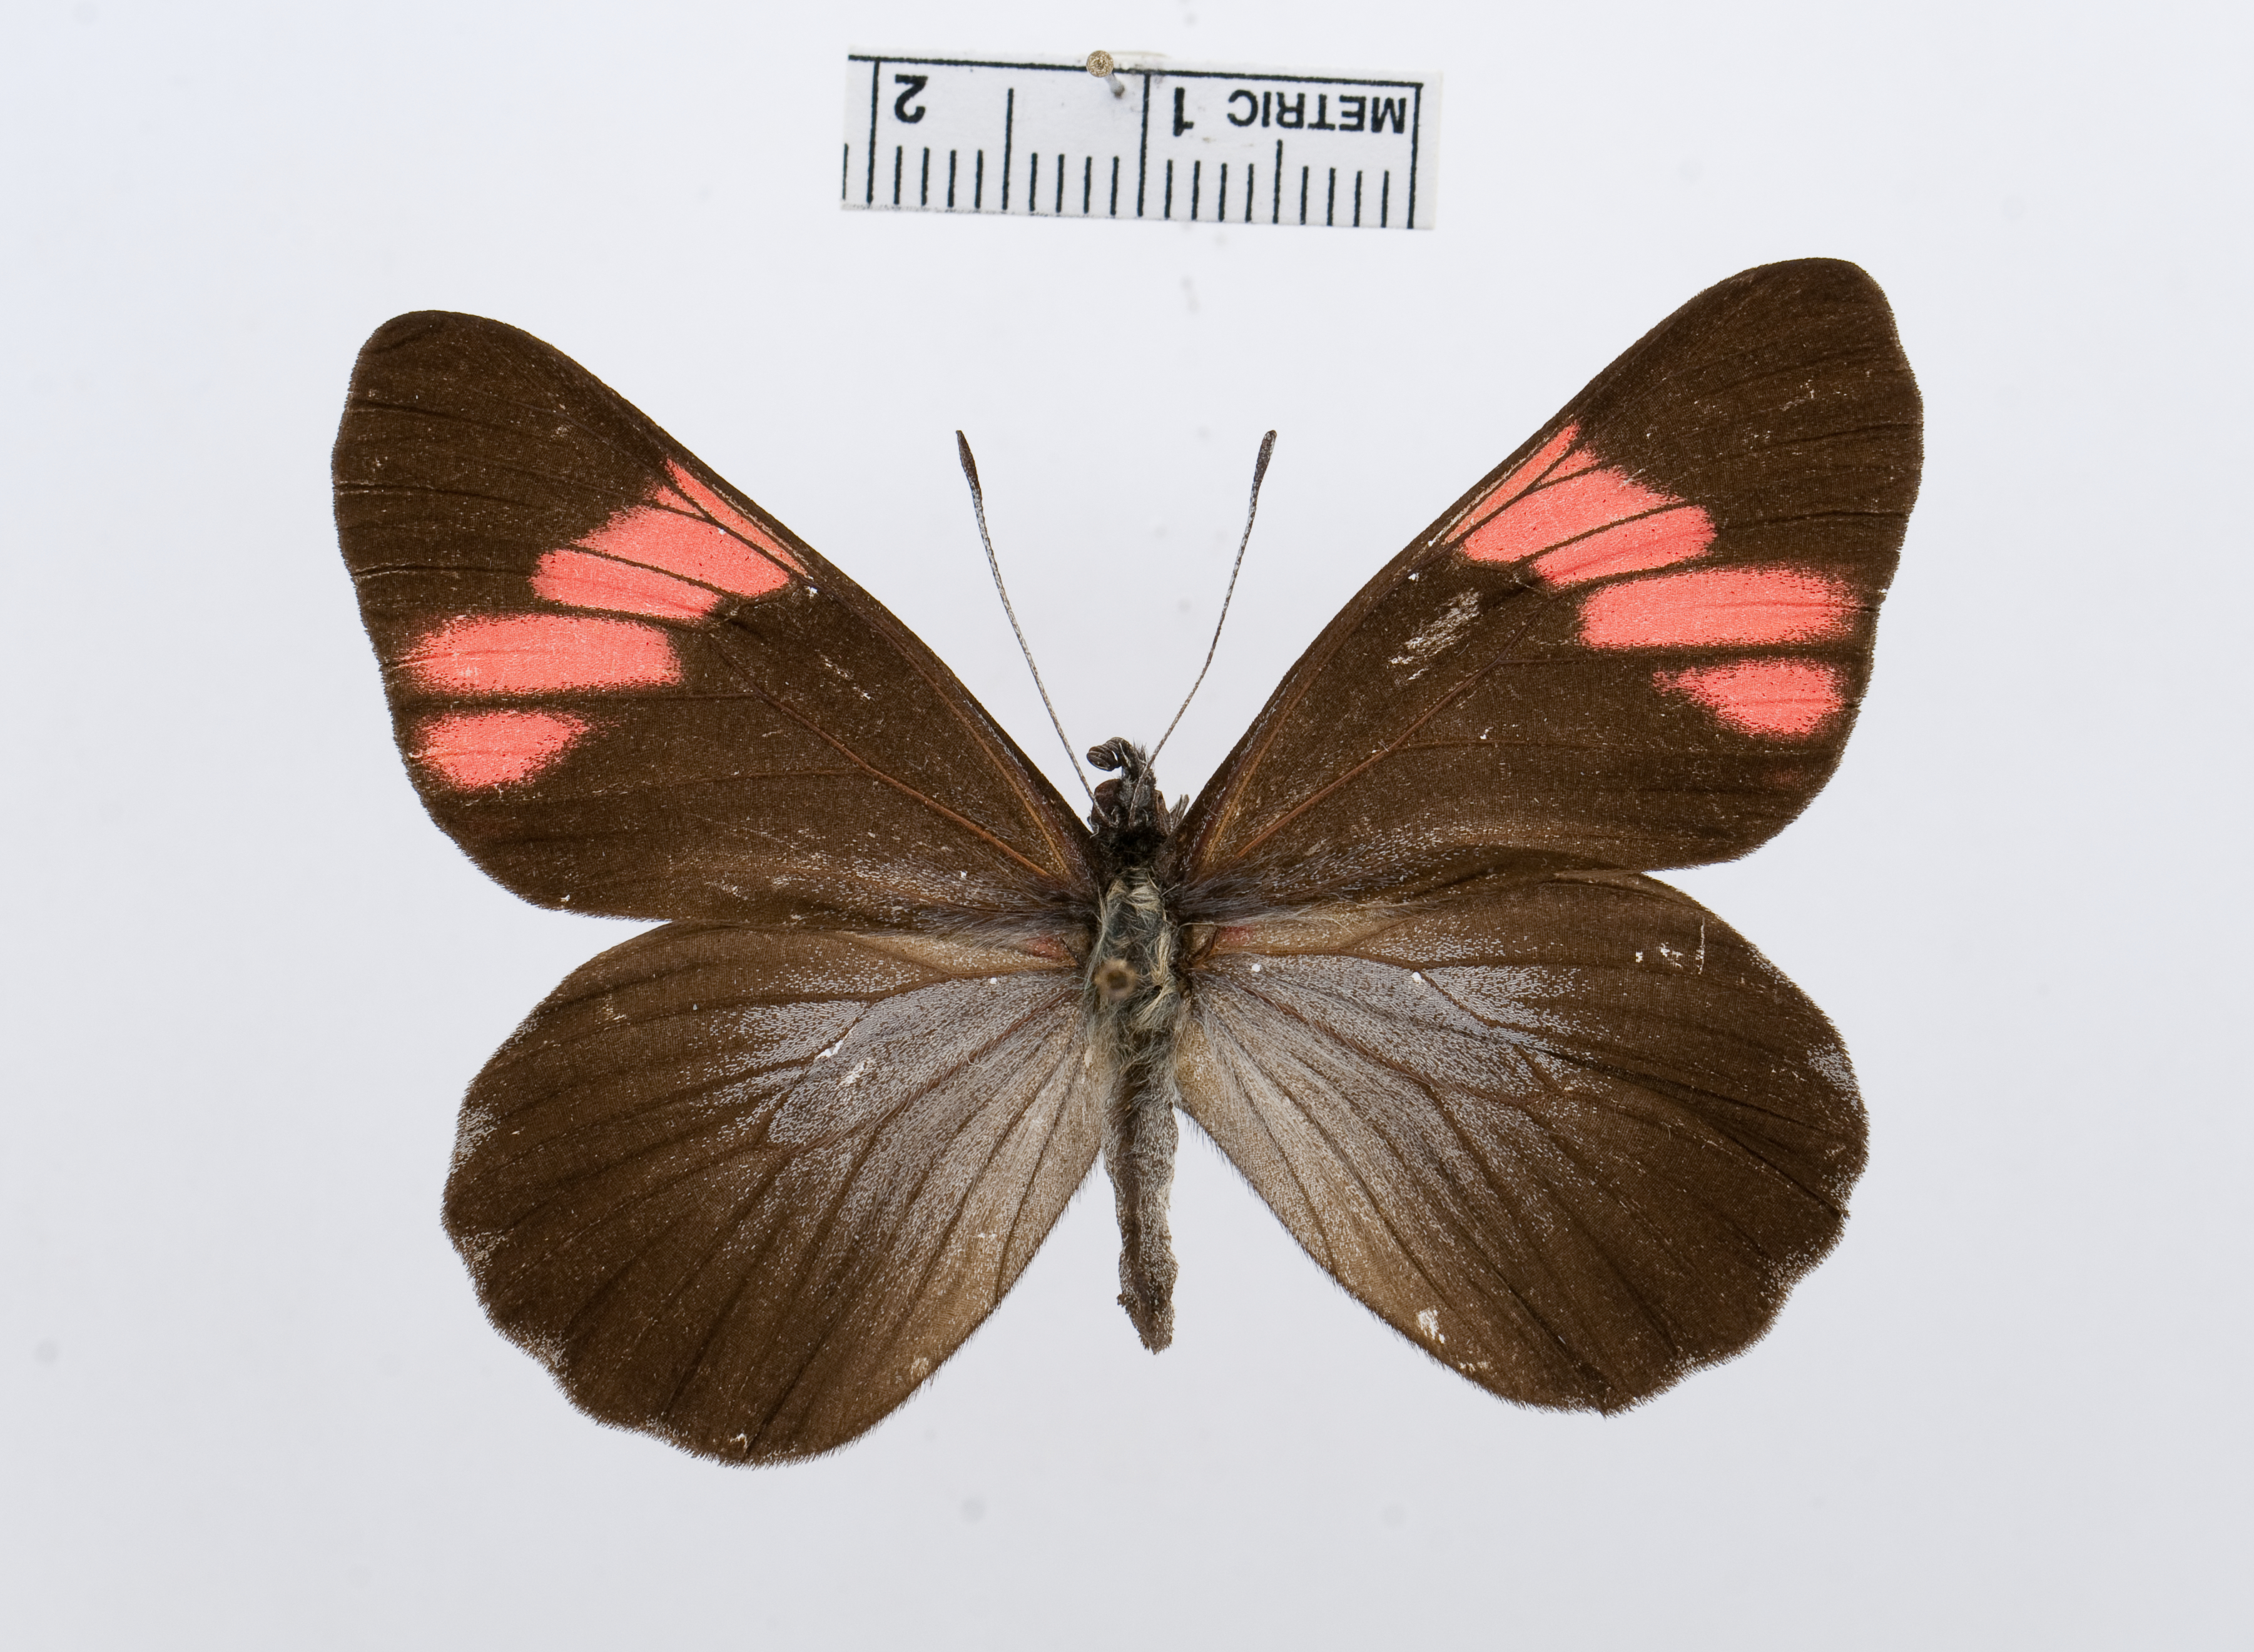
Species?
Pereute antodyca
